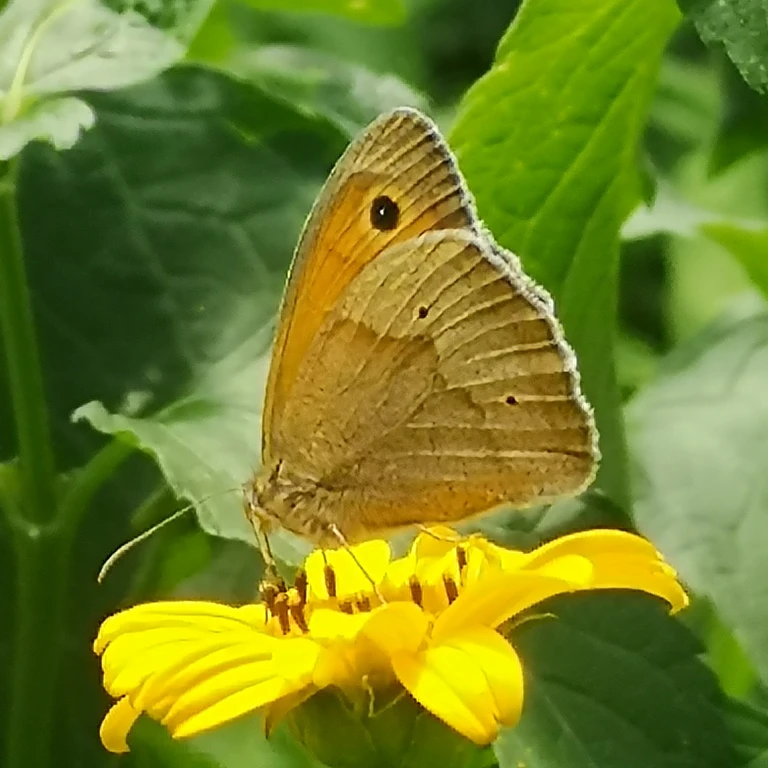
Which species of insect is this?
Maniola jurtina
